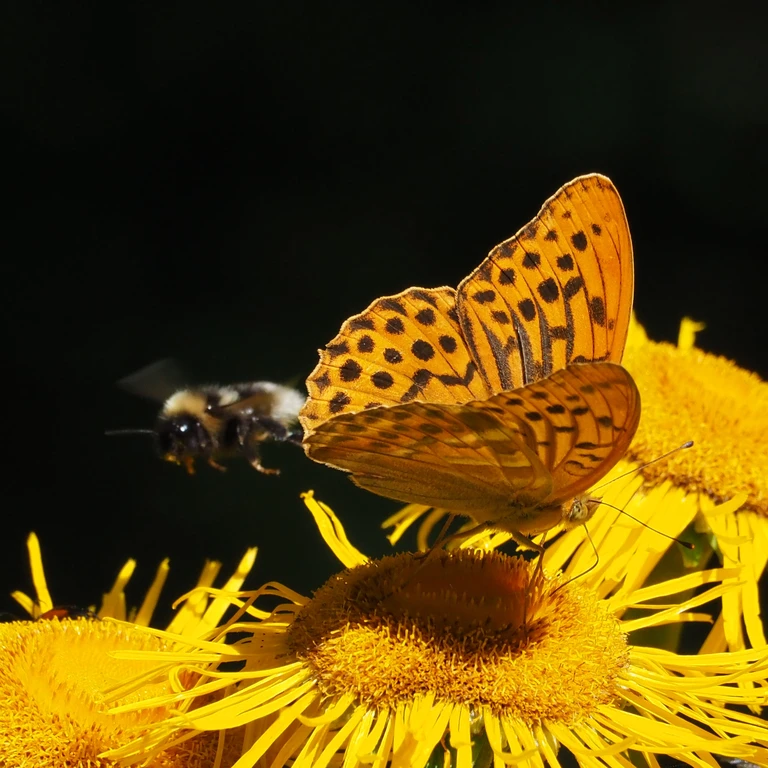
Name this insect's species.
Argynnis paphia
